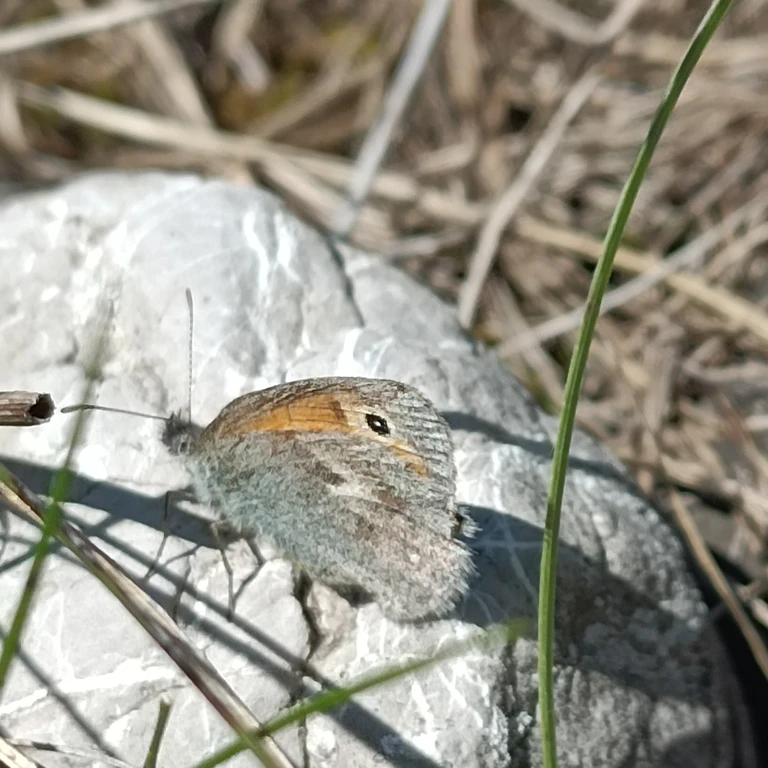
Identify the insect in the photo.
Coenonympha pamphilus
